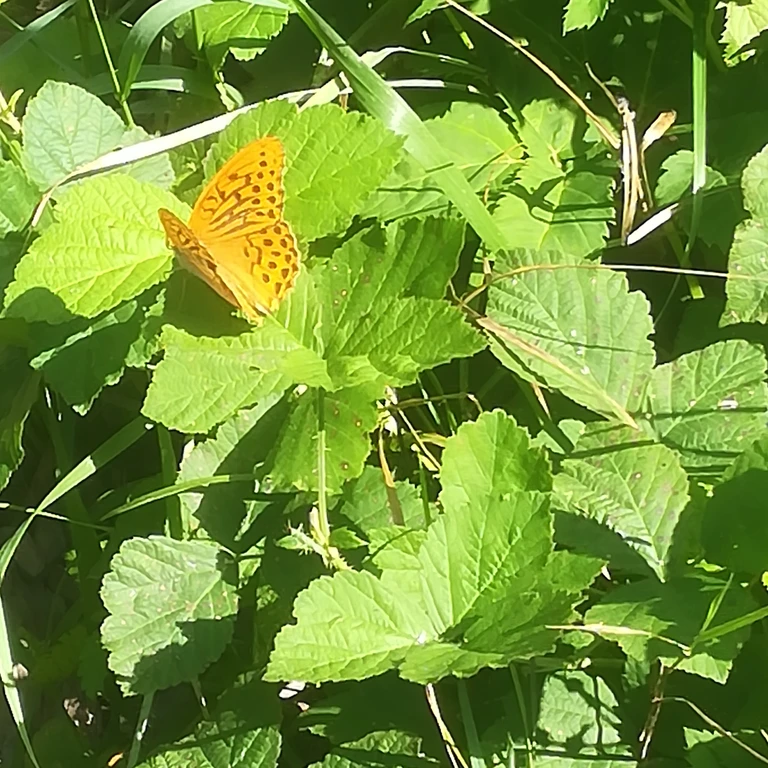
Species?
Argynnis paphia
